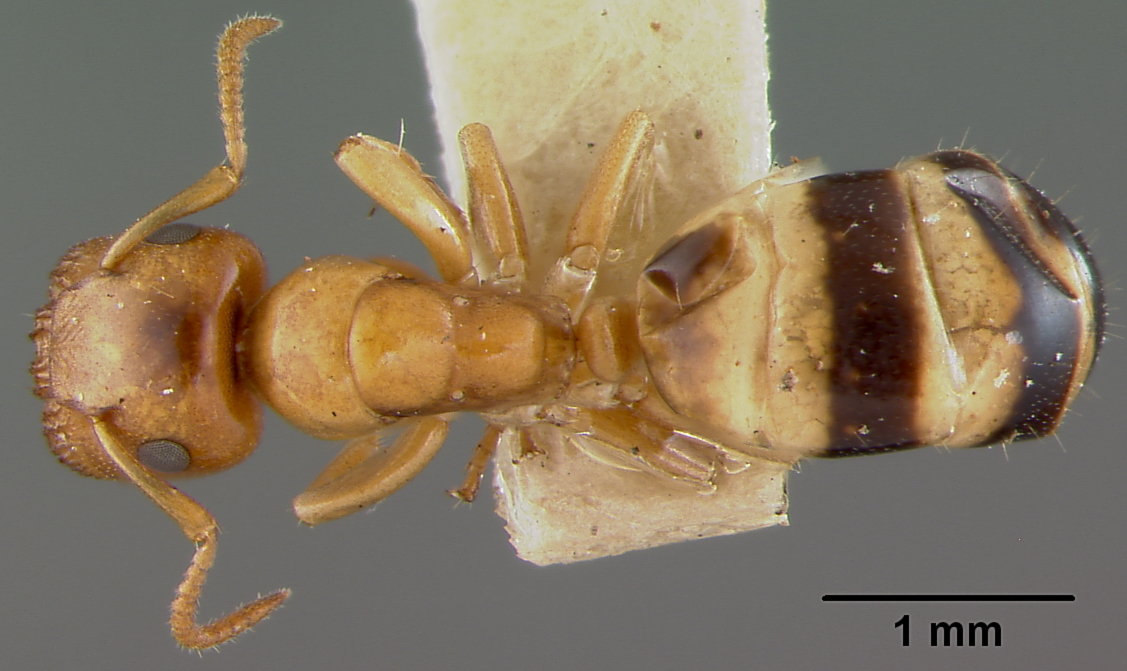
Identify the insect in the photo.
Camponotus loa
